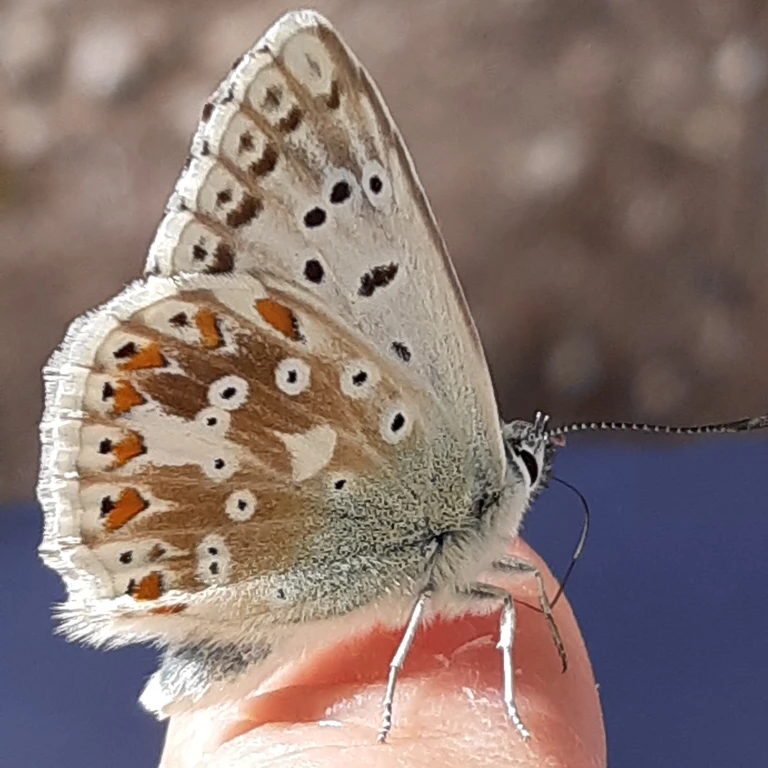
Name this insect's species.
Lysandra coridon
